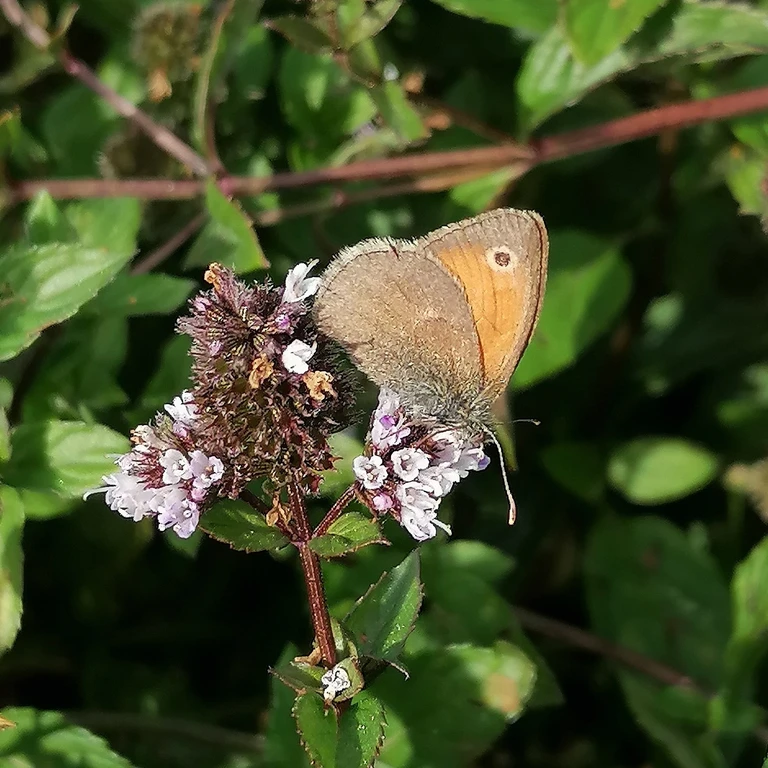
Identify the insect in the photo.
Coenonympha pamphilus
